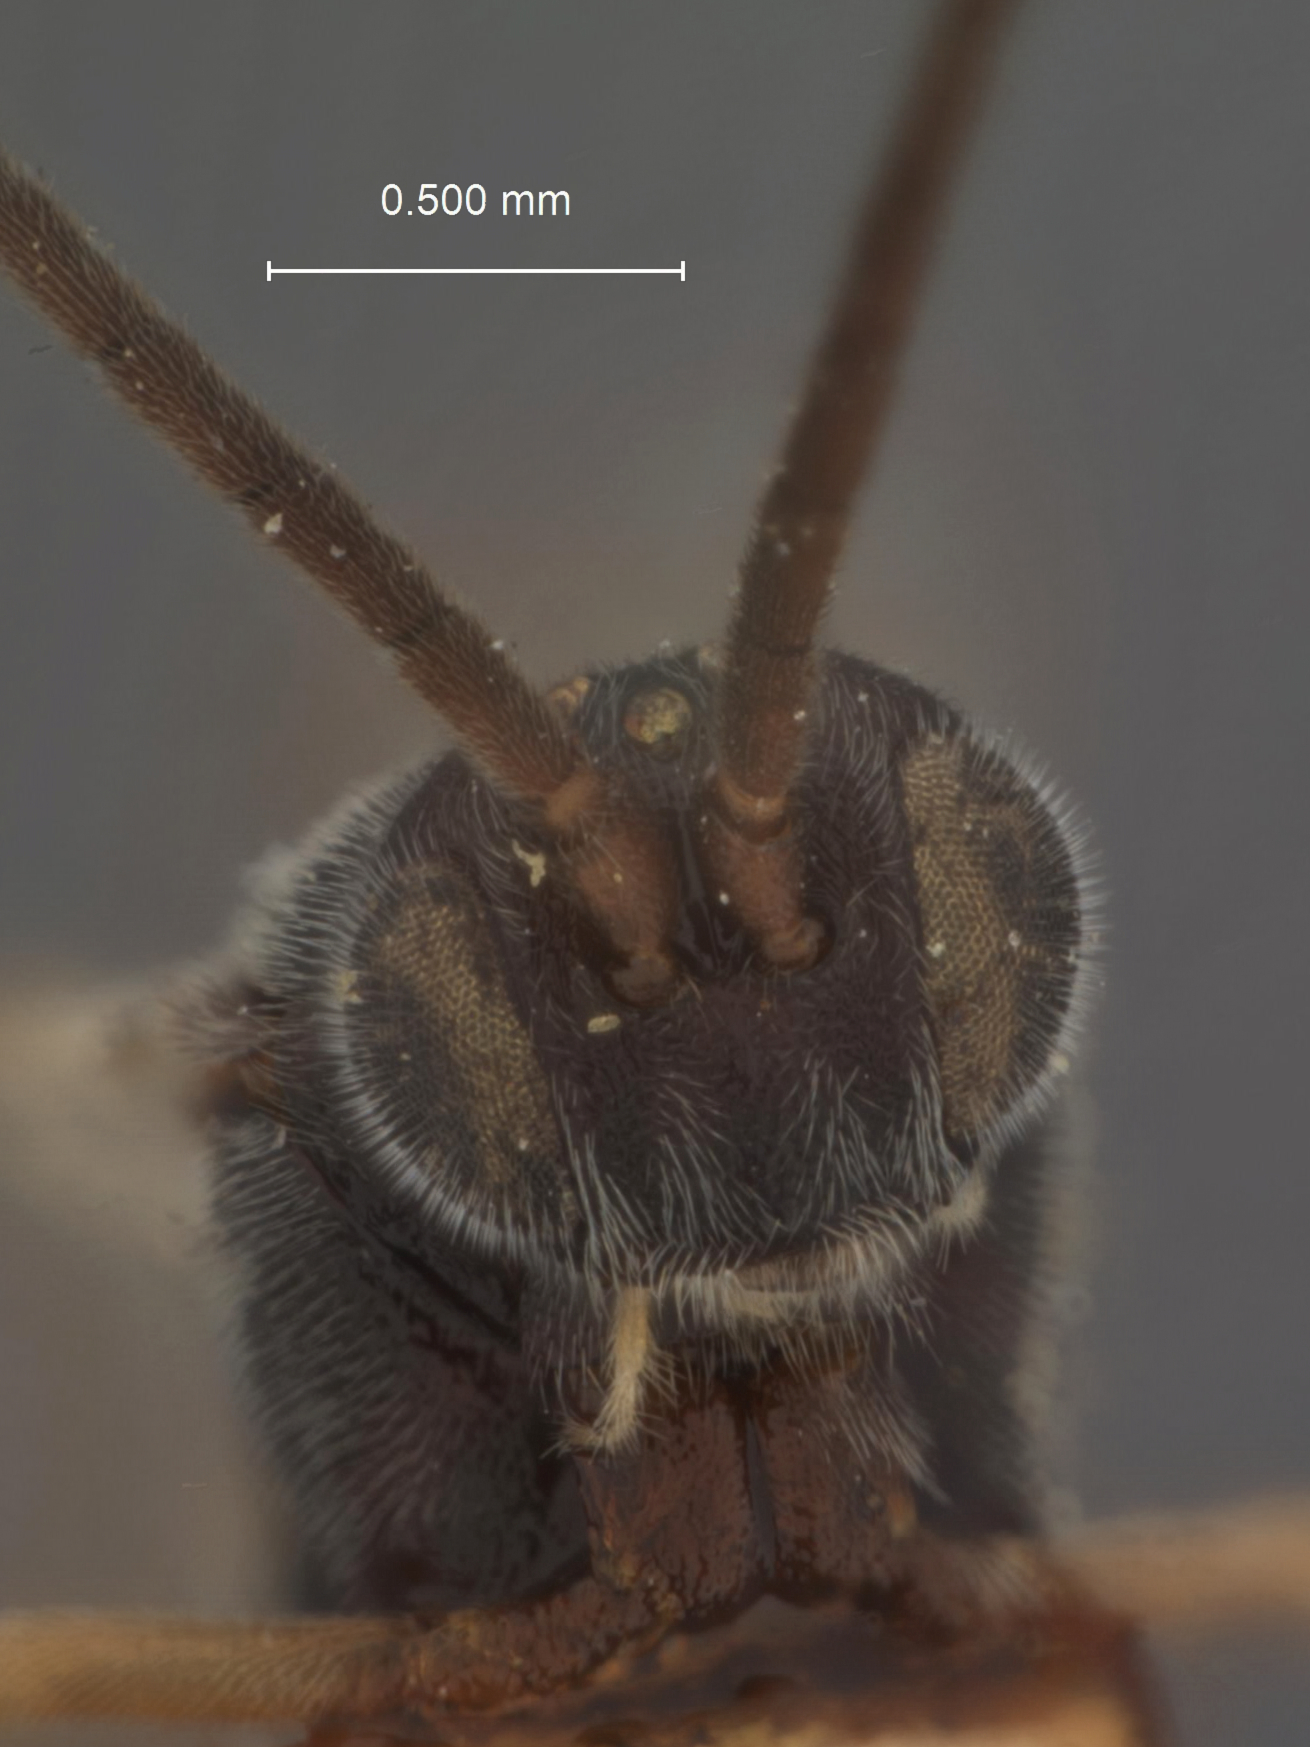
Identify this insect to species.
Apanteles eriphyle
